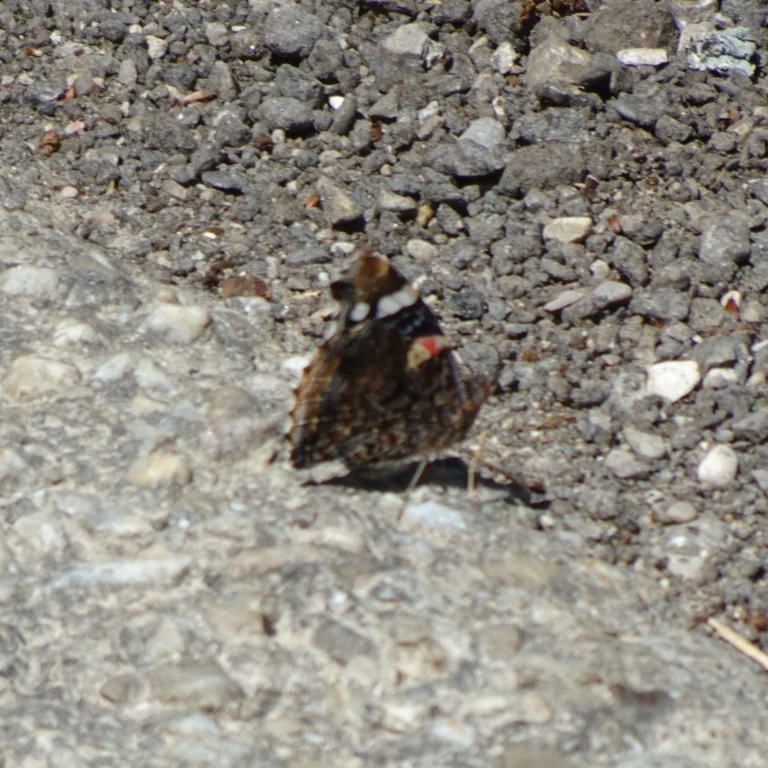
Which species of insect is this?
Vanessa atalanta
